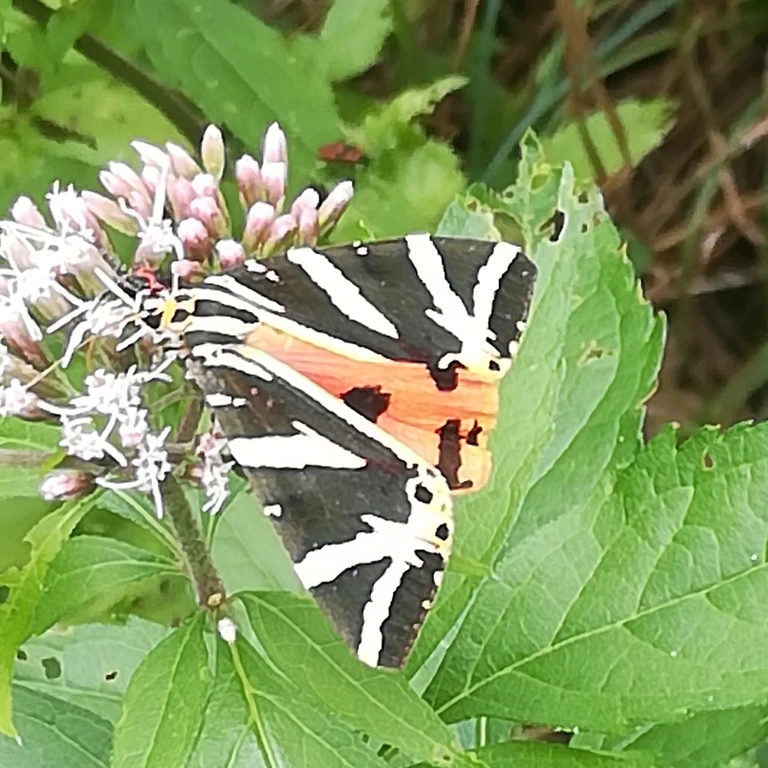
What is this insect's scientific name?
Euplagia quadripunctaria
